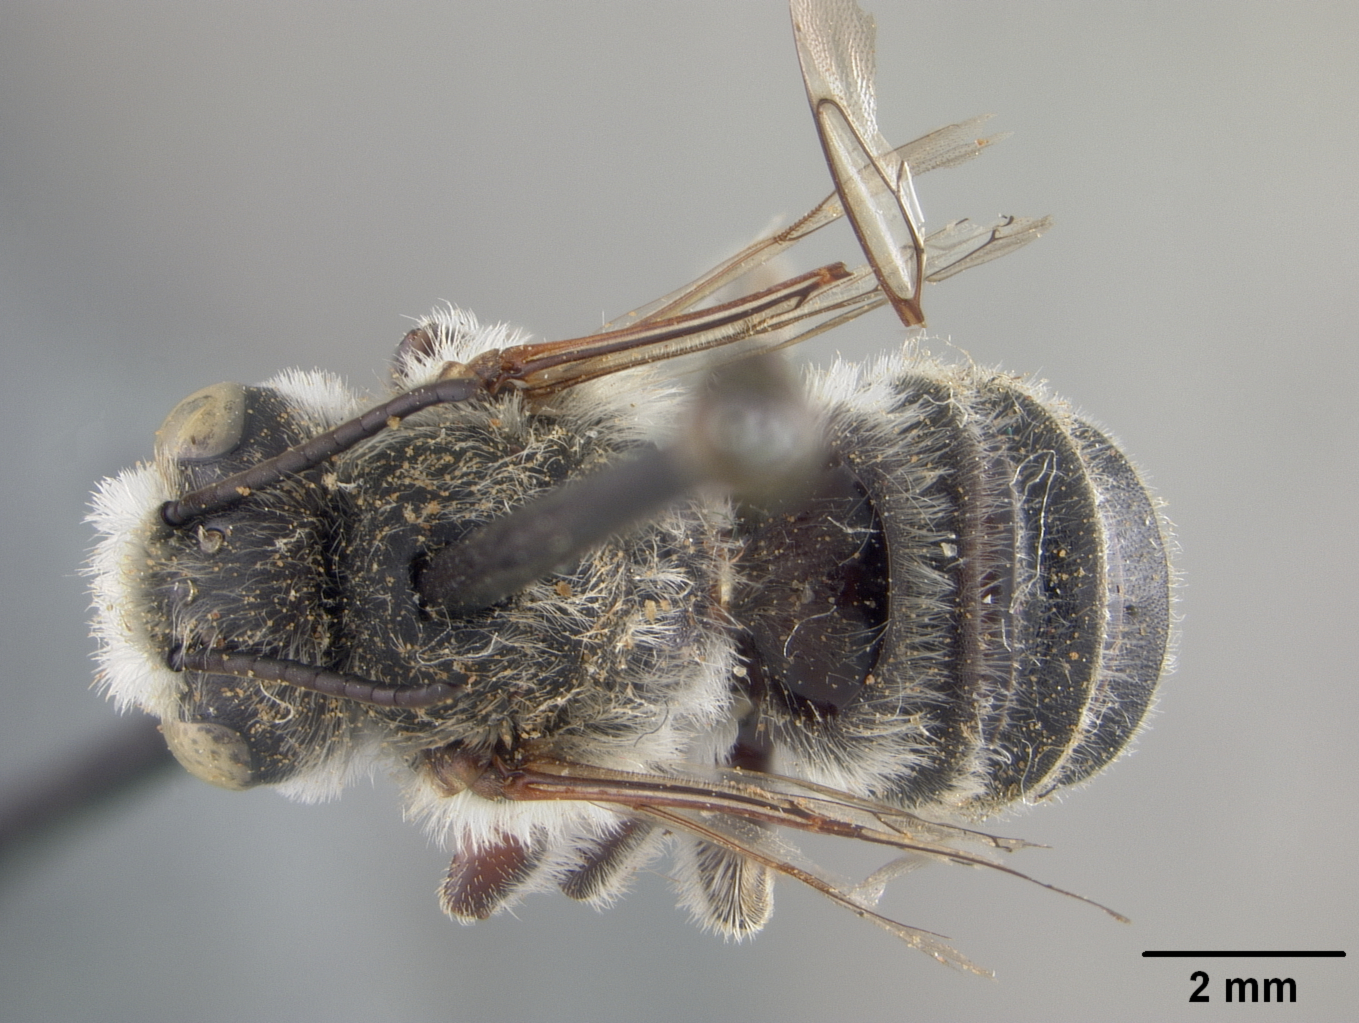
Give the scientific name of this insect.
Megachile mucorosa
